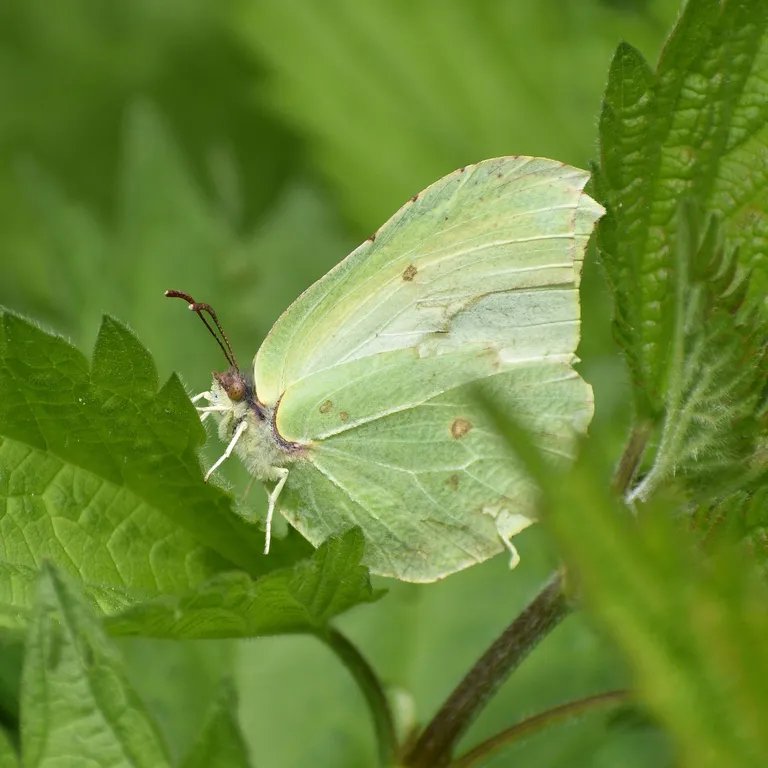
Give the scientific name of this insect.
Gonepteryx rhamni
